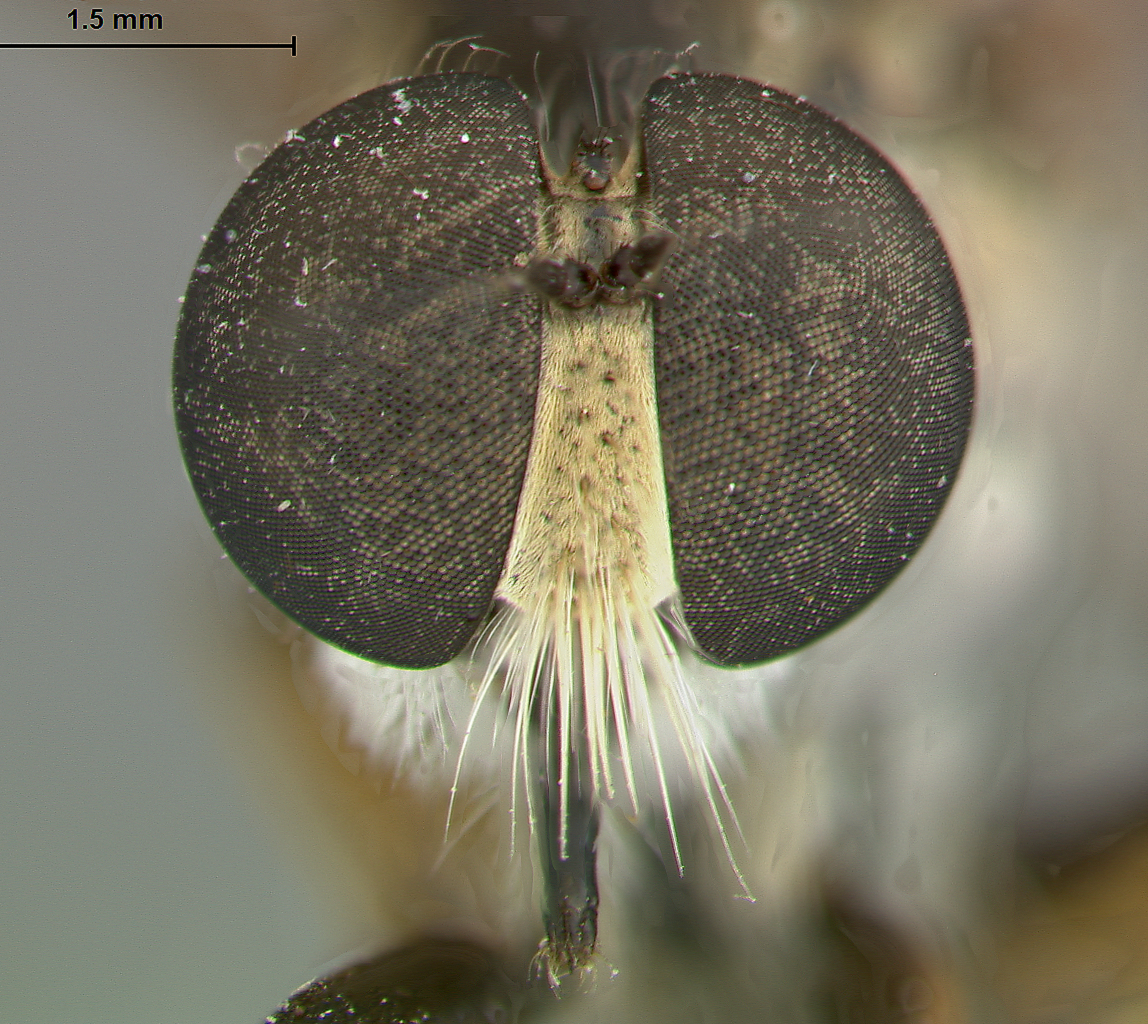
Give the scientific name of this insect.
Ommatius tibialis
